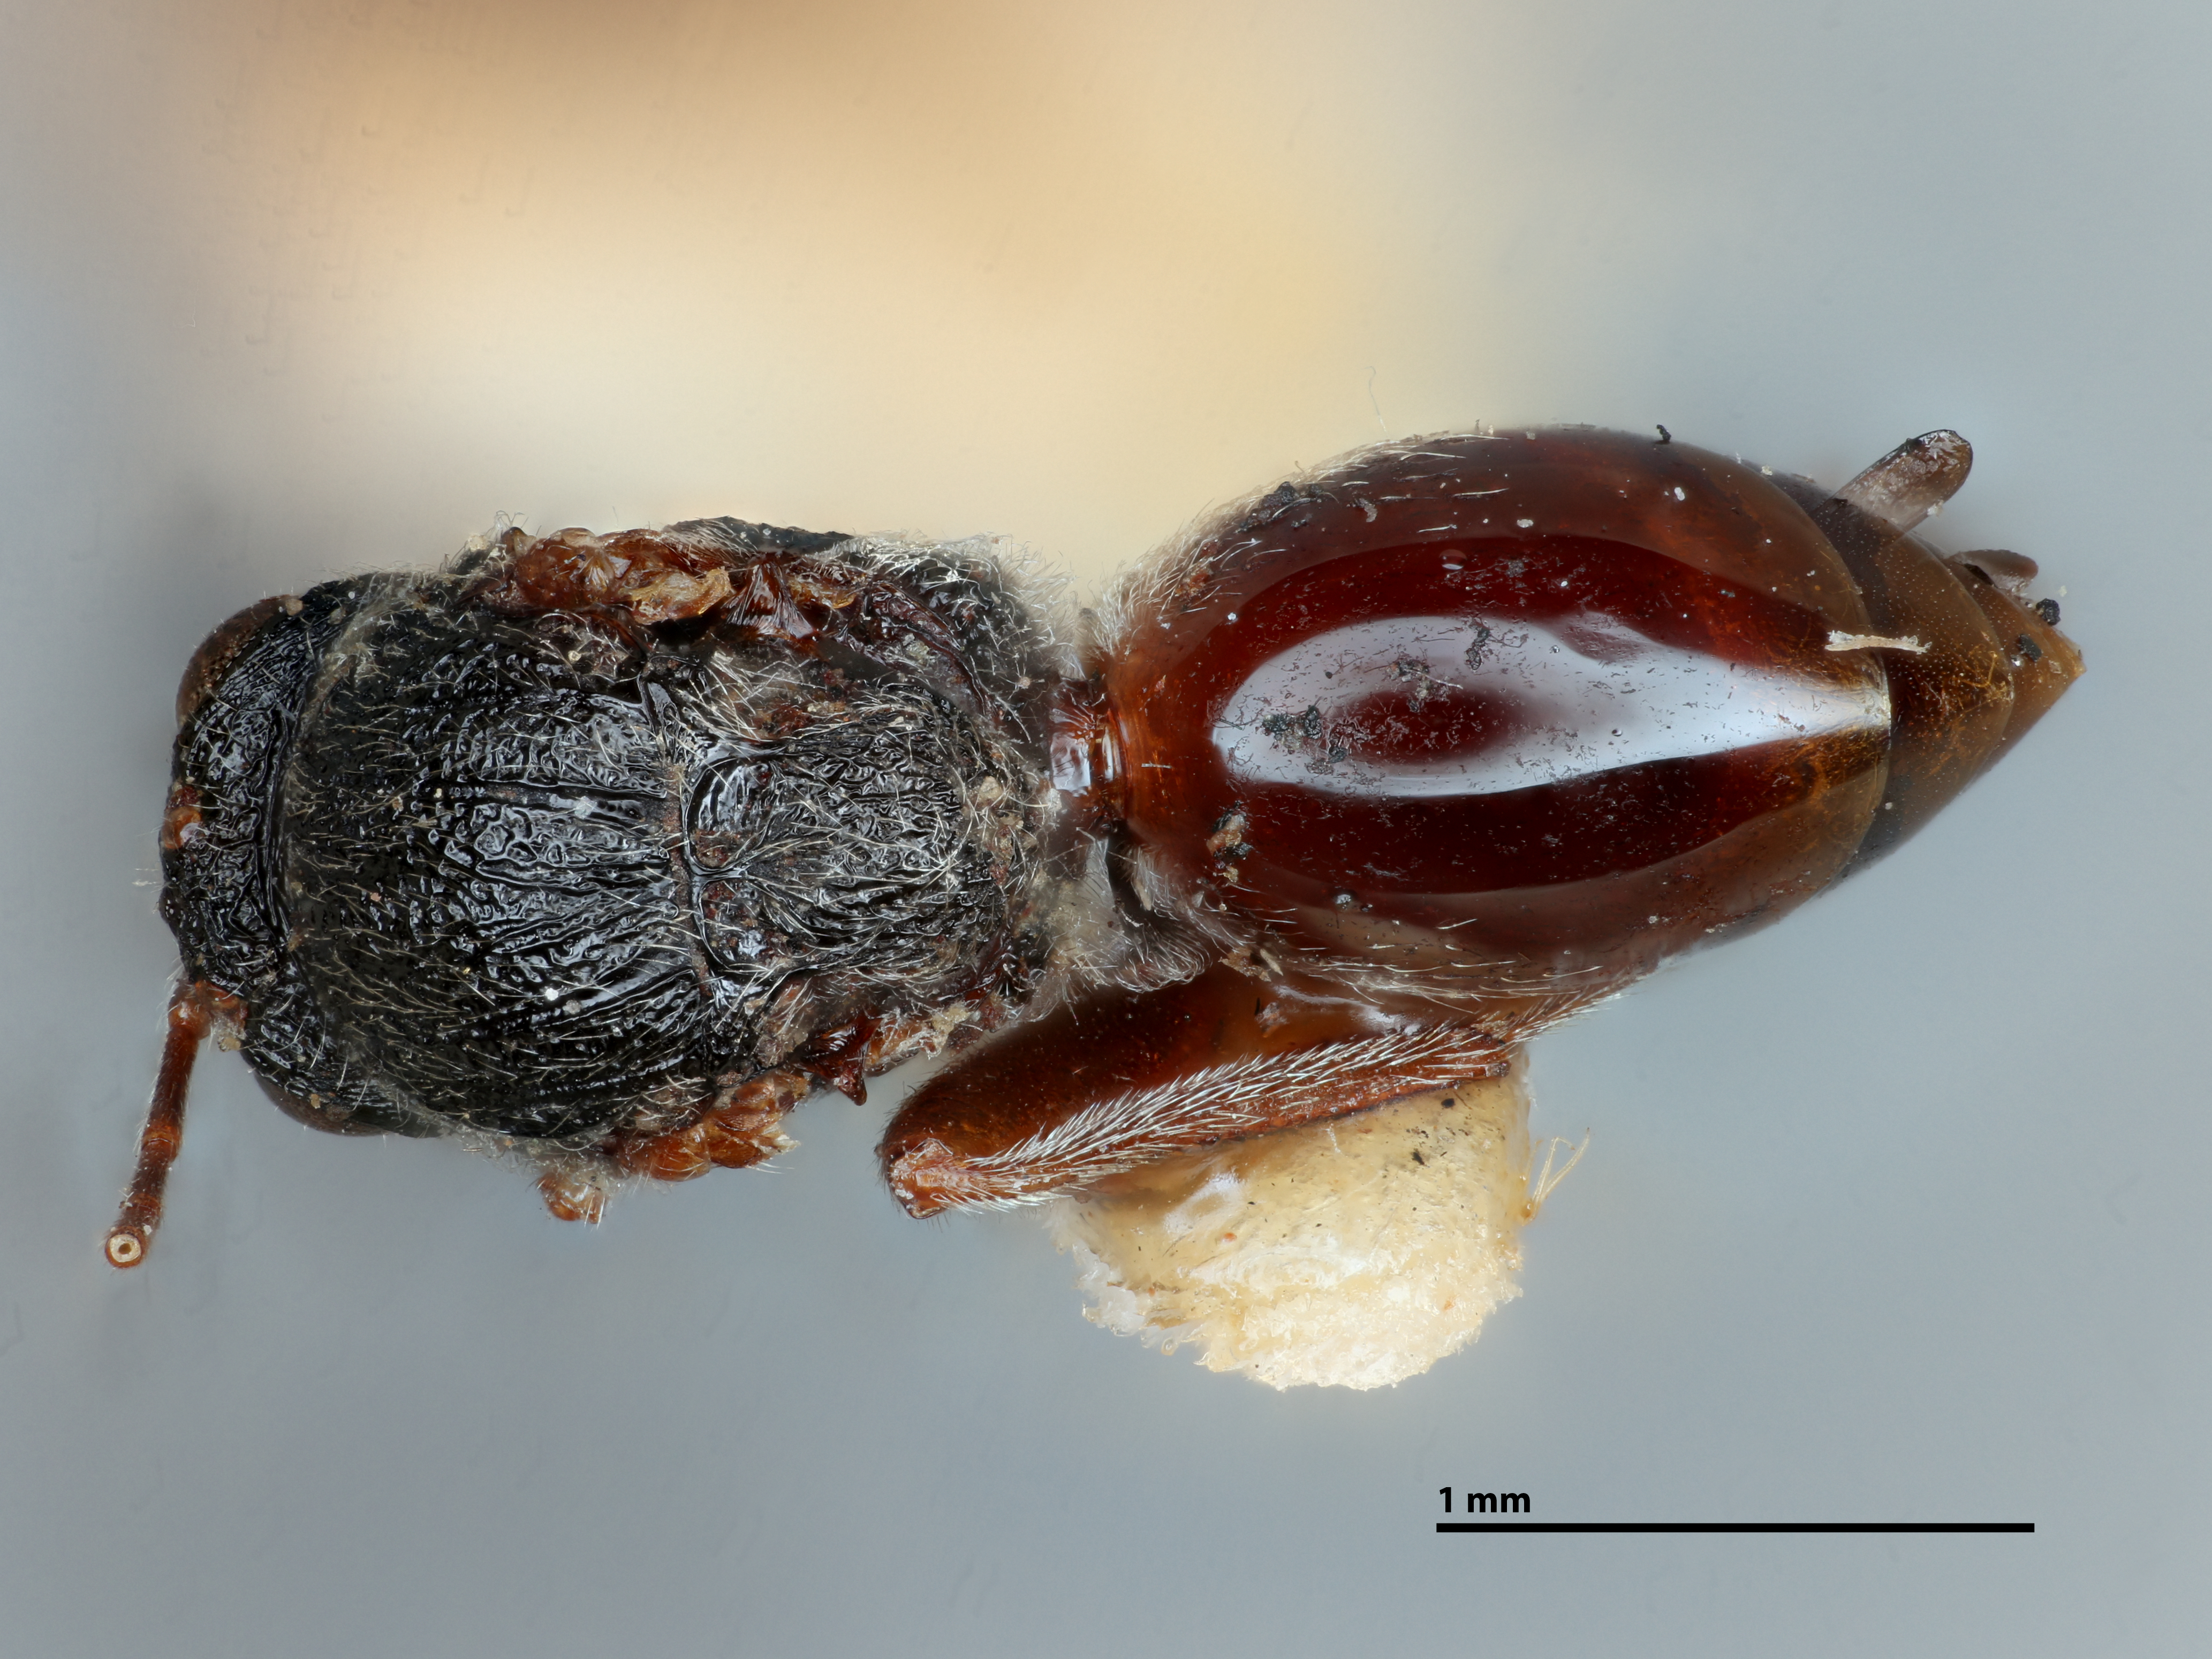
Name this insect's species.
Callirhytis gallaestriatae
